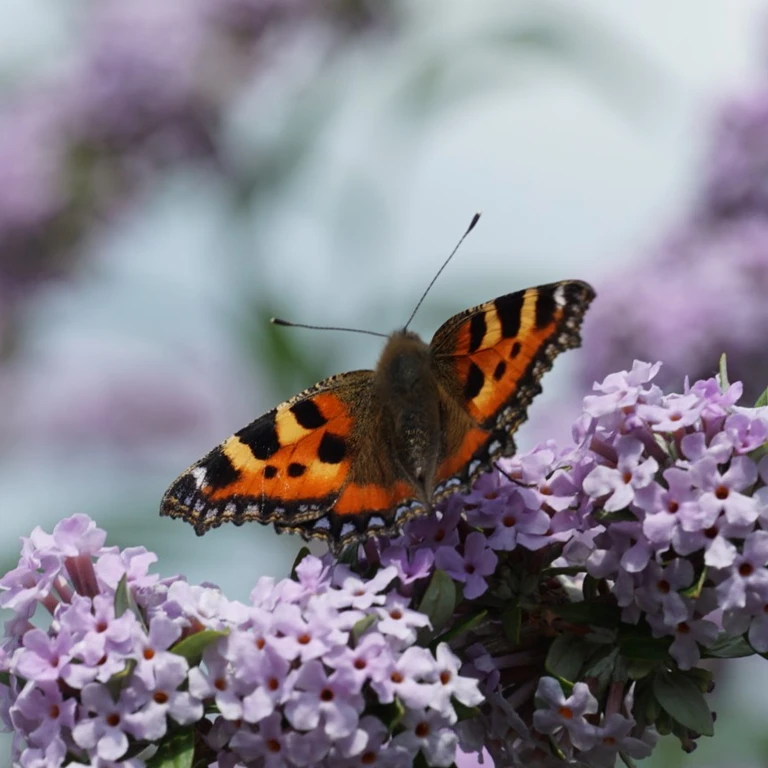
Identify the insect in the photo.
Aglais urticae
